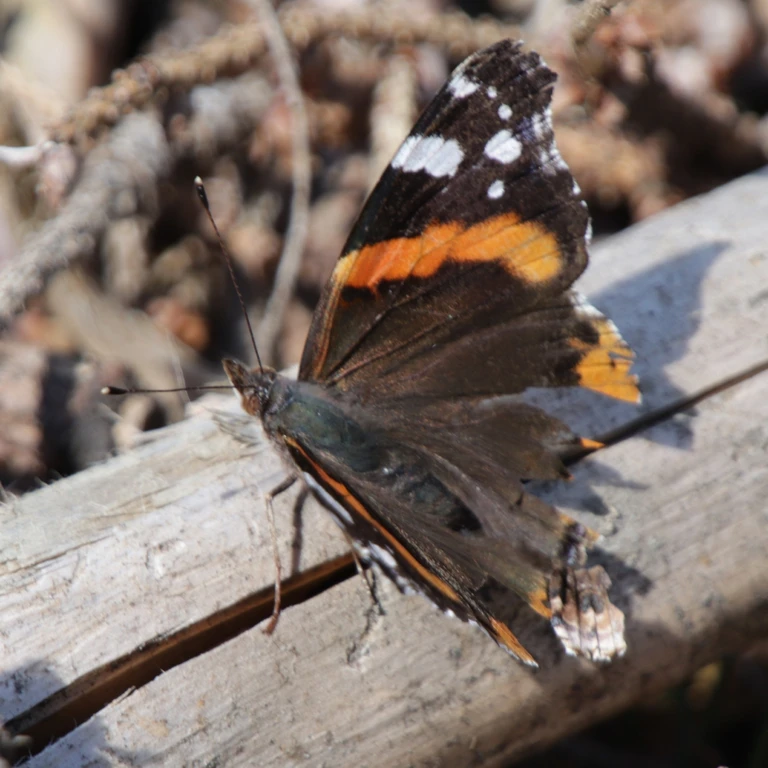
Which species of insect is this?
Vanessa atalanta
